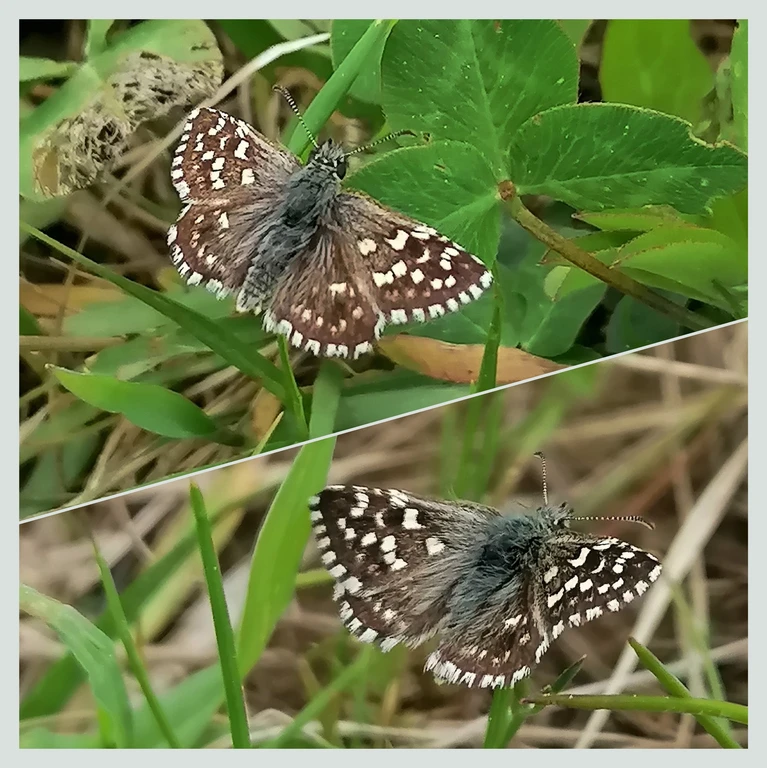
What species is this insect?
Pyrgus malvae
